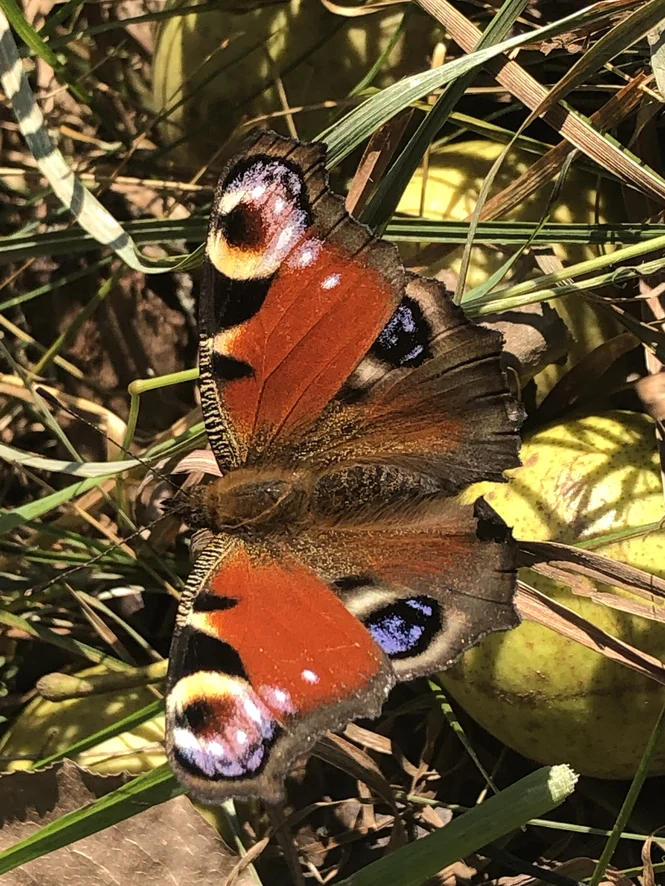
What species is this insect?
Aglais io
